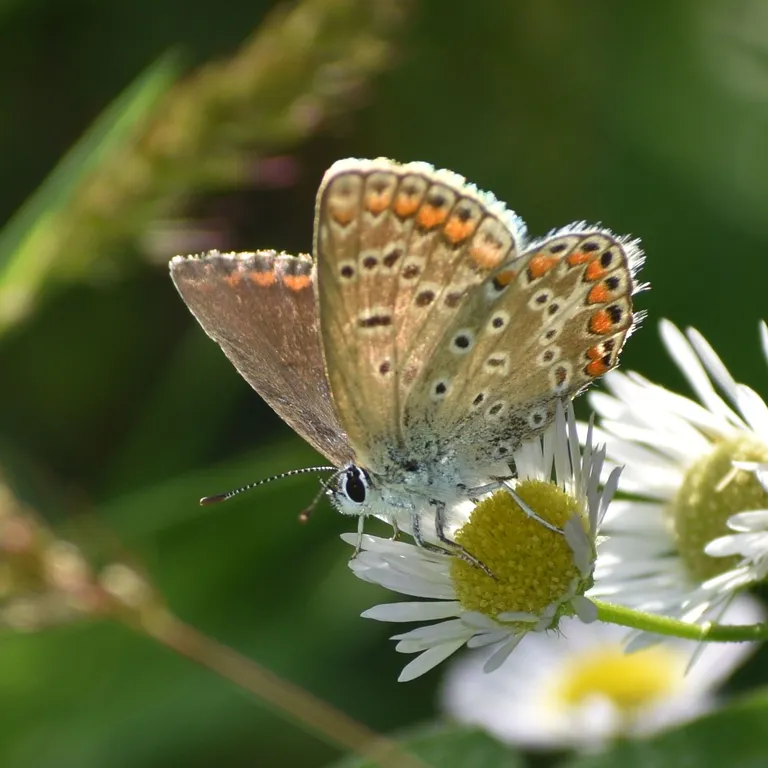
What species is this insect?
Polyommatus icarus
